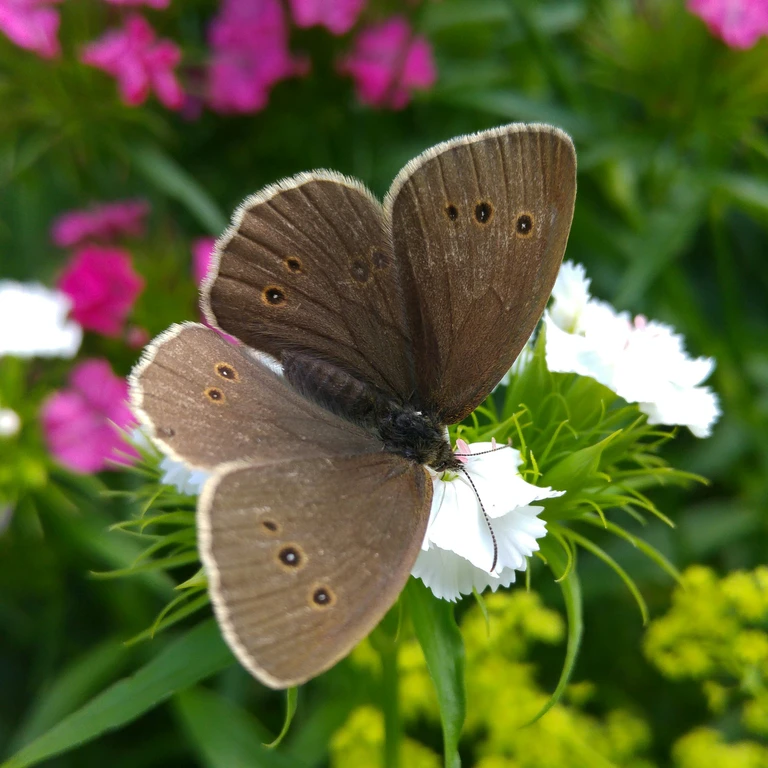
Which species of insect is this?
Aphantopus hyperantus
